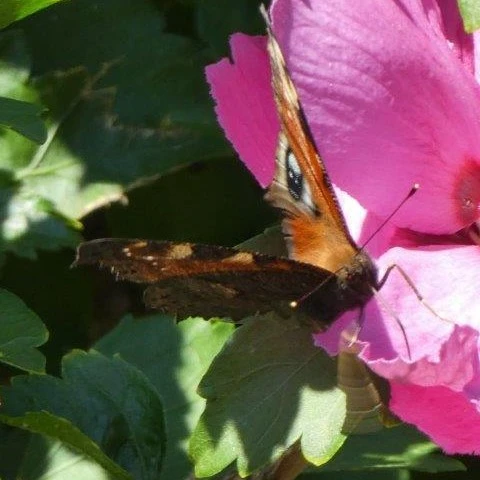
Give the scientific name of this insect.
Aglais io
